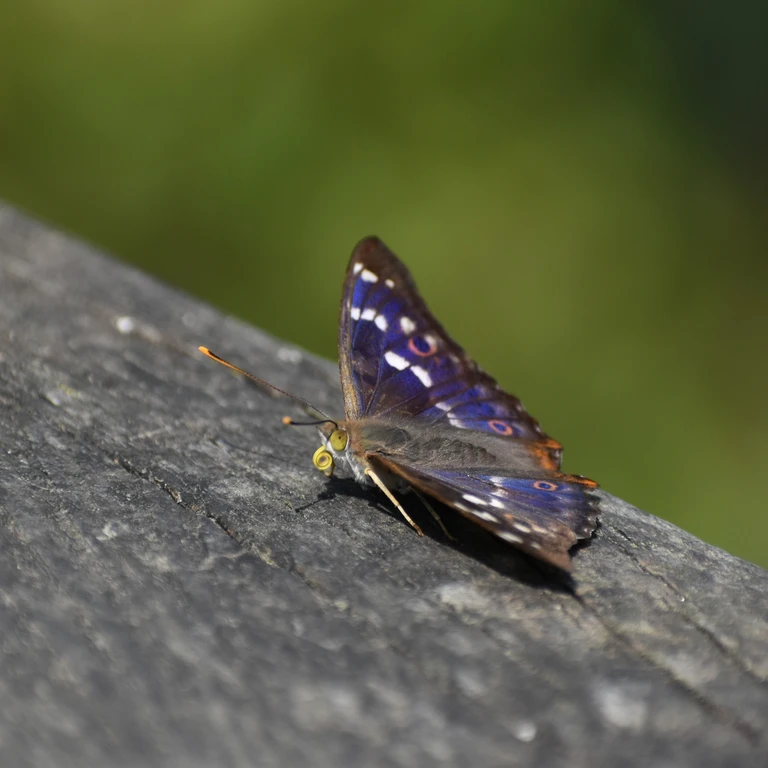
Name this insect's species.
Apatura ilia
